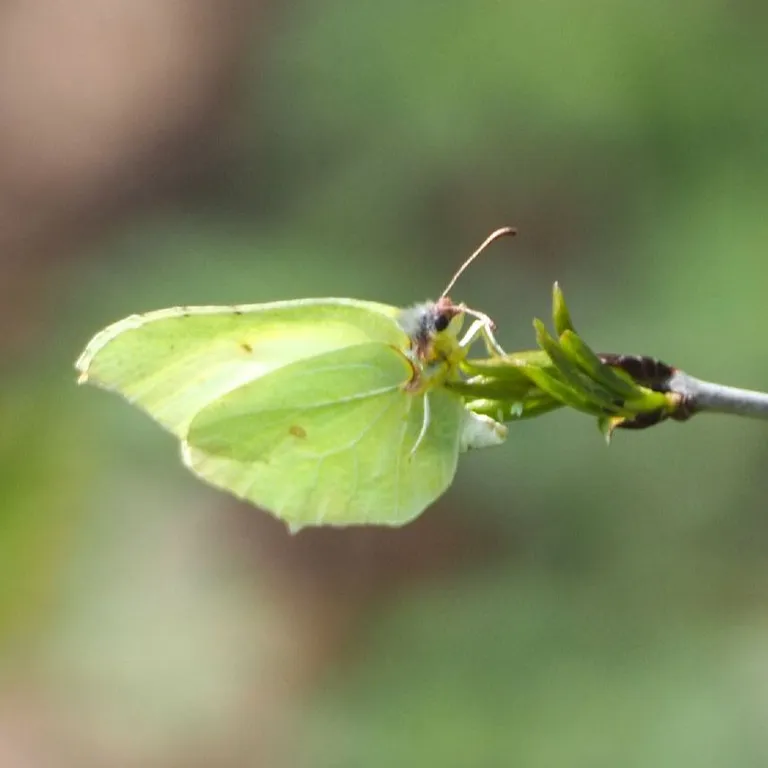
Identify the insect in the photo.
Gonepteryx rhamni
